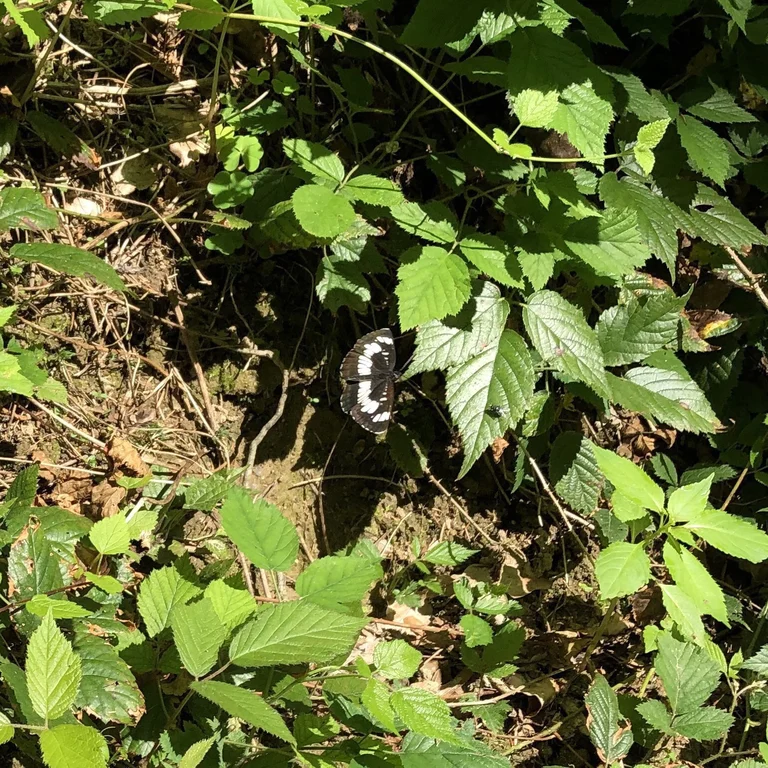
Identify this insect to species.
Neptis rivularis
